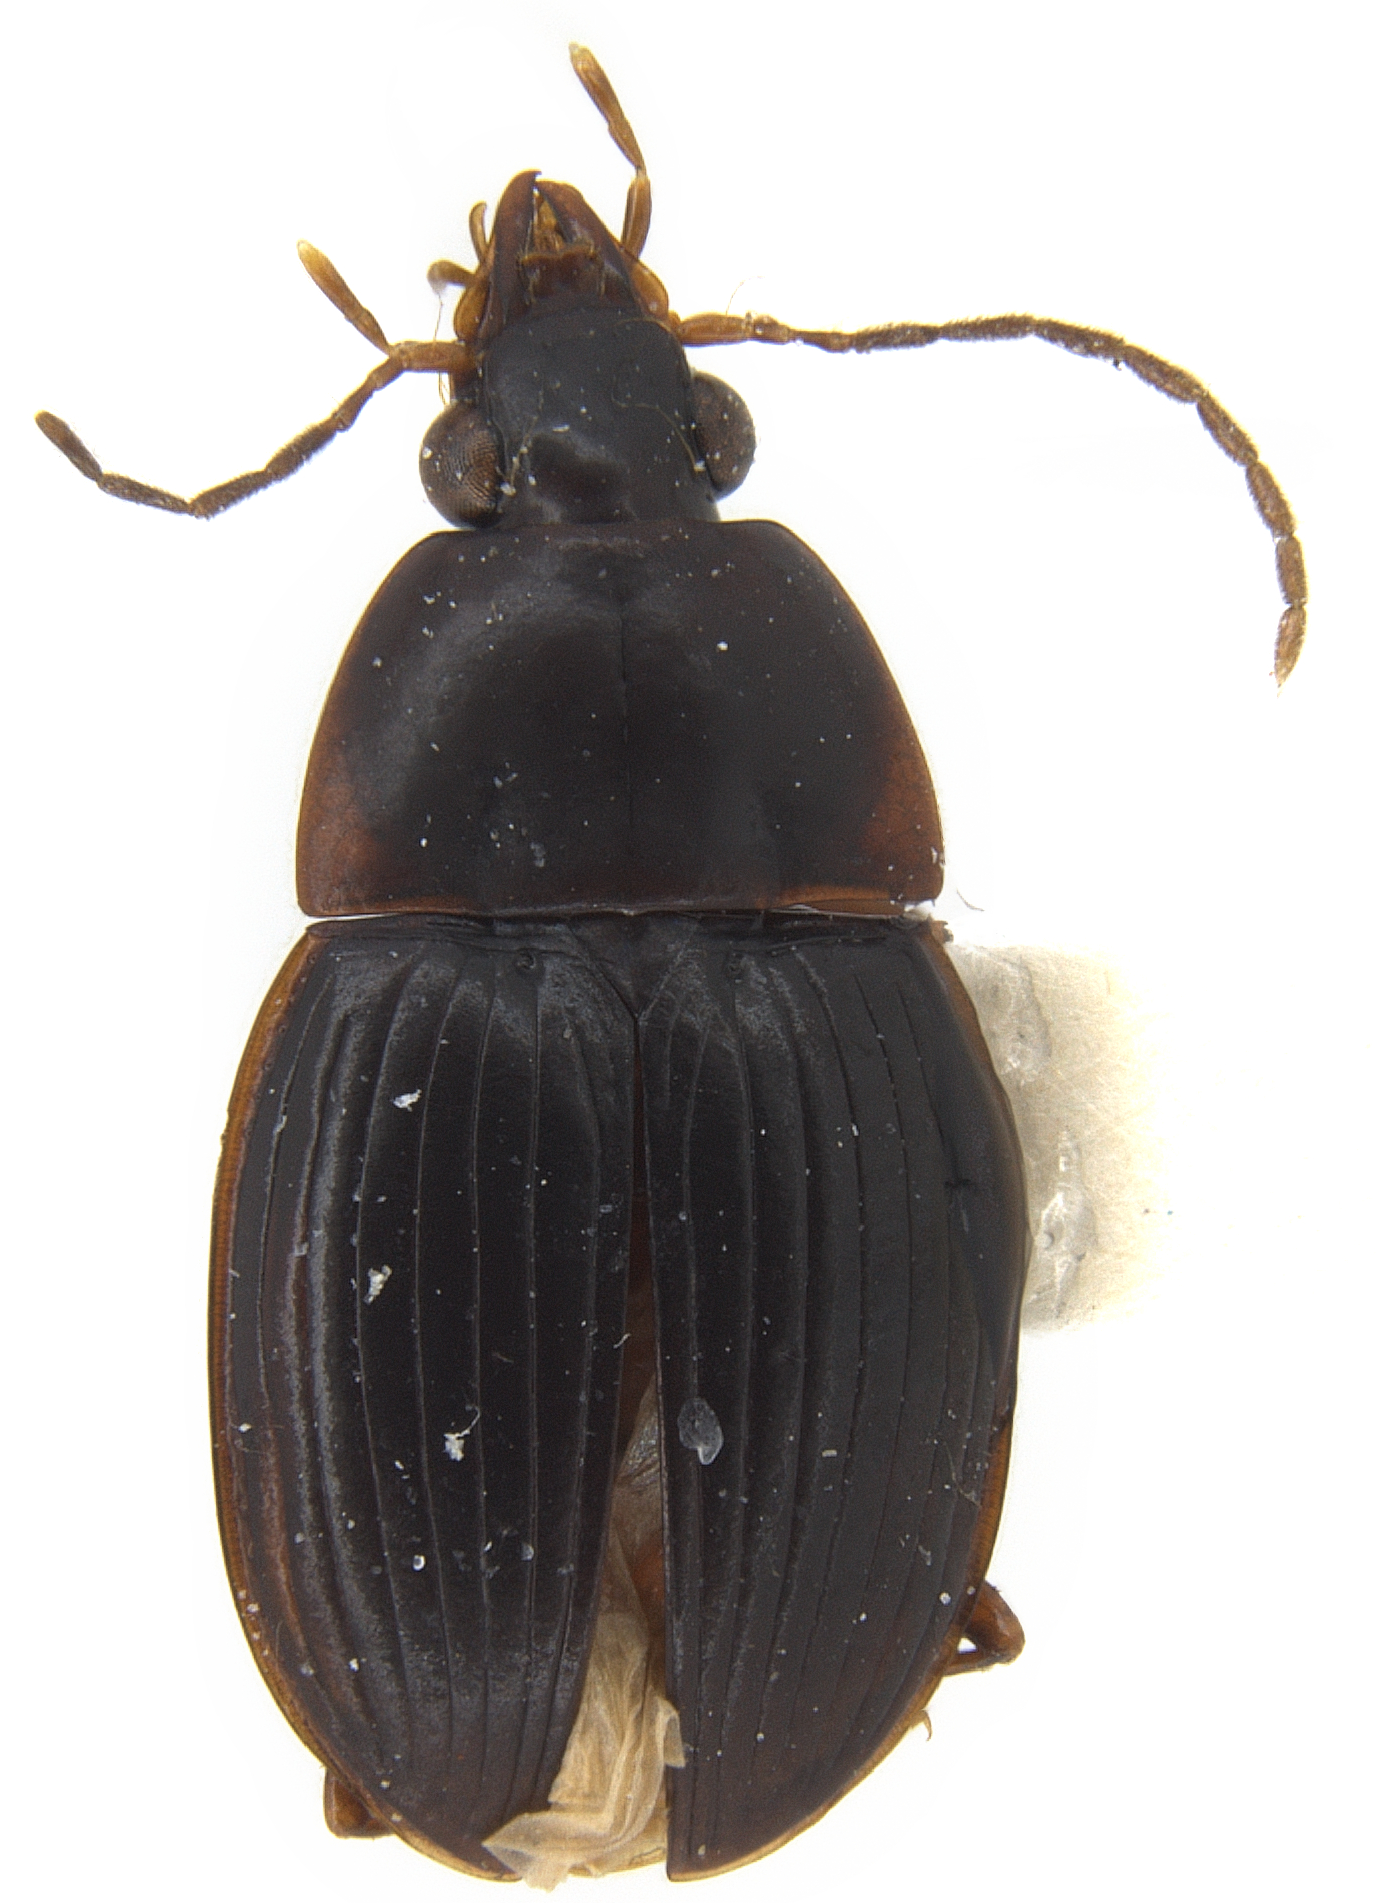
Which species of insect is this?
Oodinus similis
